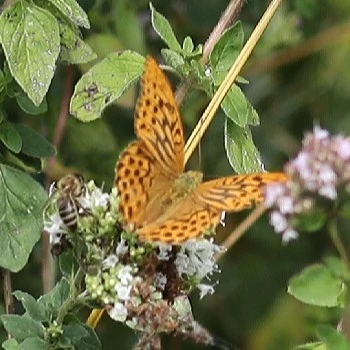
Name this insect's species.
Argynnis paphia
